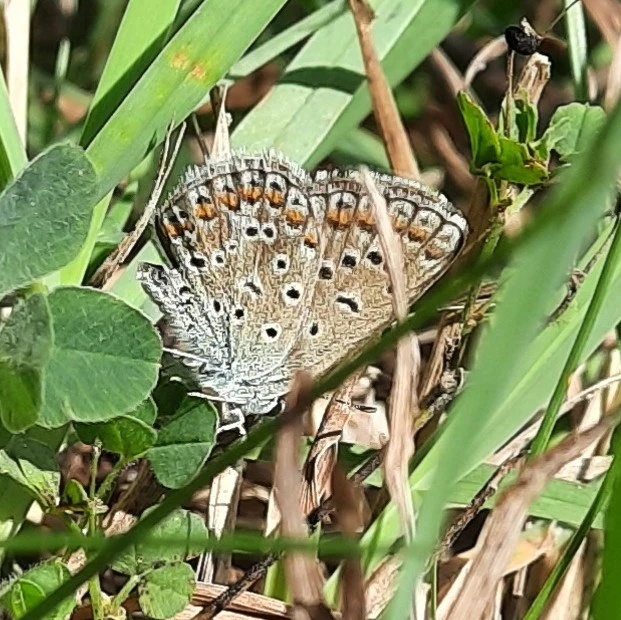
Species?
Polyommatus icarus
